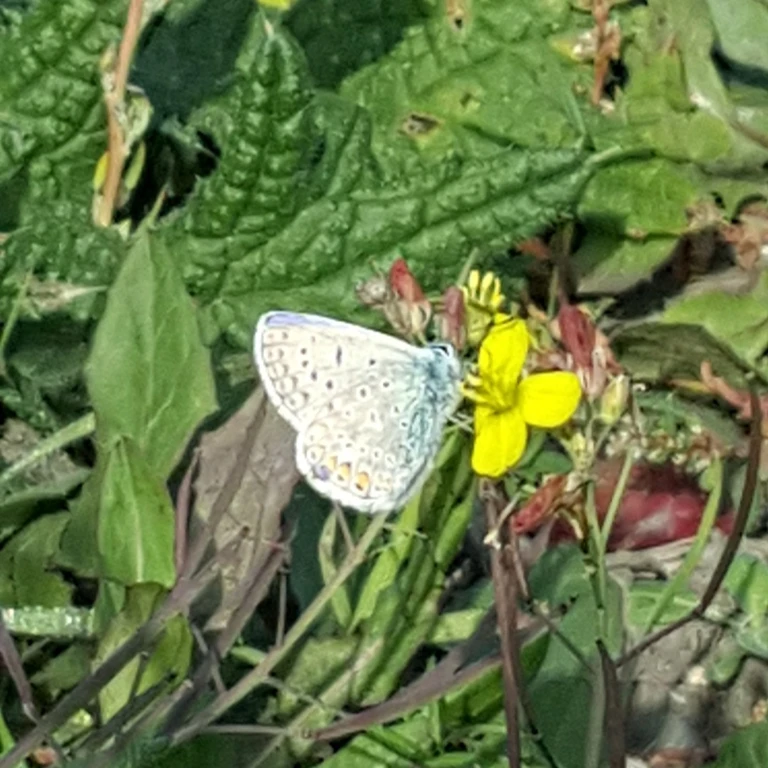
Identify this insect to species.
Polyommatus icarus
